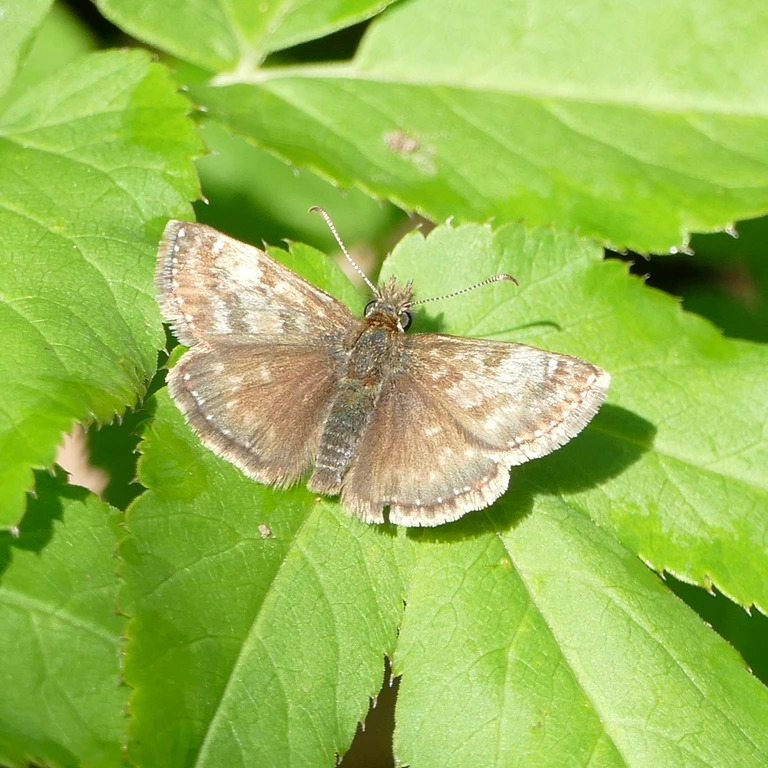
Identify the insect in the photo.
Erynnis tages
